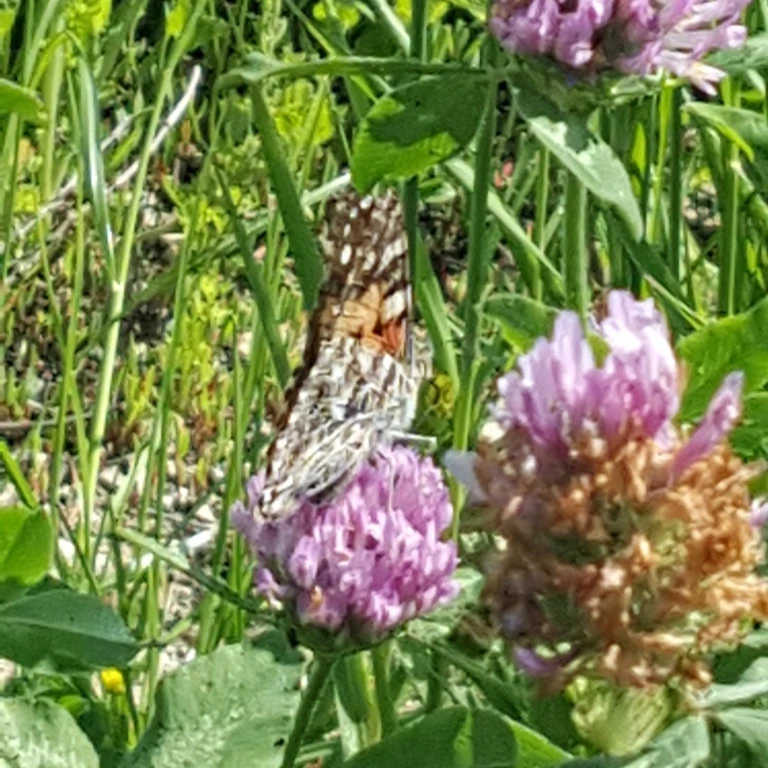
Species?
Vanessa cardui
